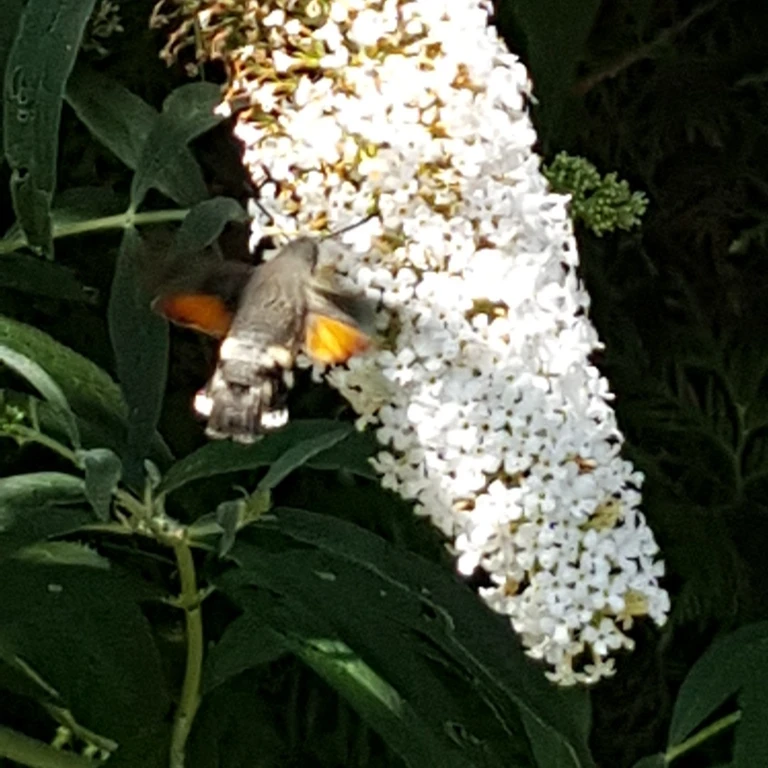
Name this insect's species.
Macroglossum stellatarum
